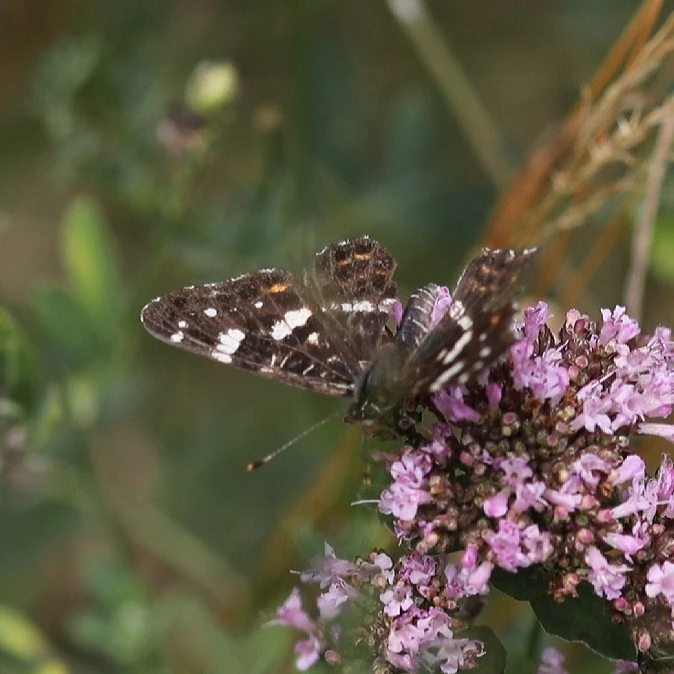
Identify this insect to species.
Araschnia levana
